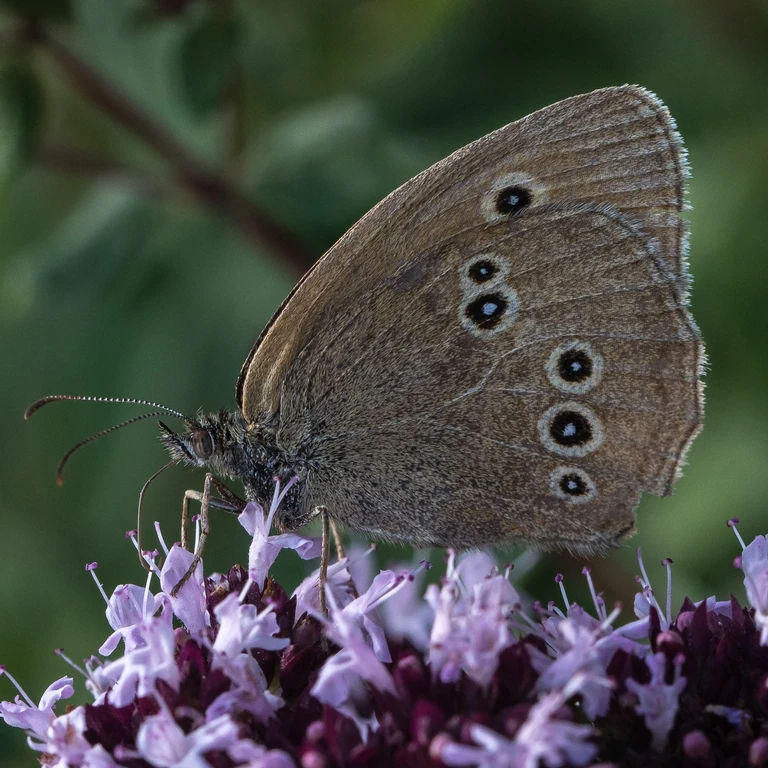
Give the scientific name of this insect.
Aphantopus hyperantus
